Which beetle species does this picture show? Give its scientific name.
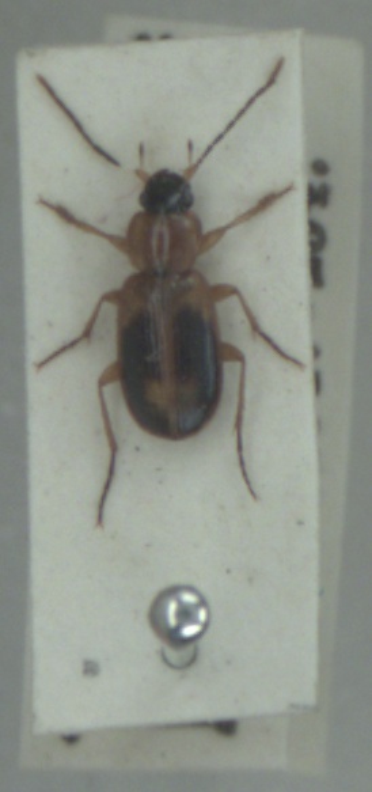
Badister bullatus
